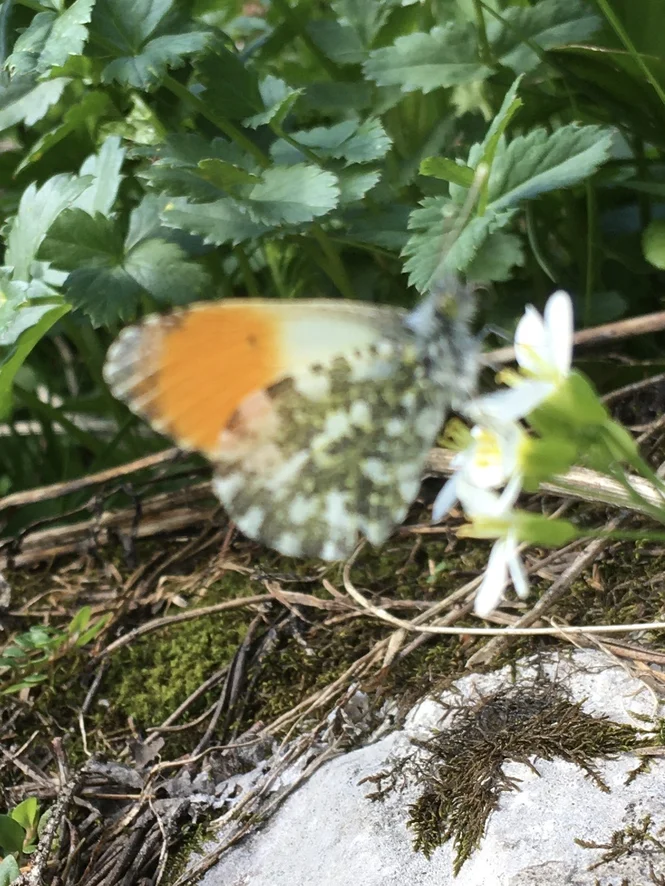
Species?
Anthocharis cardamines
